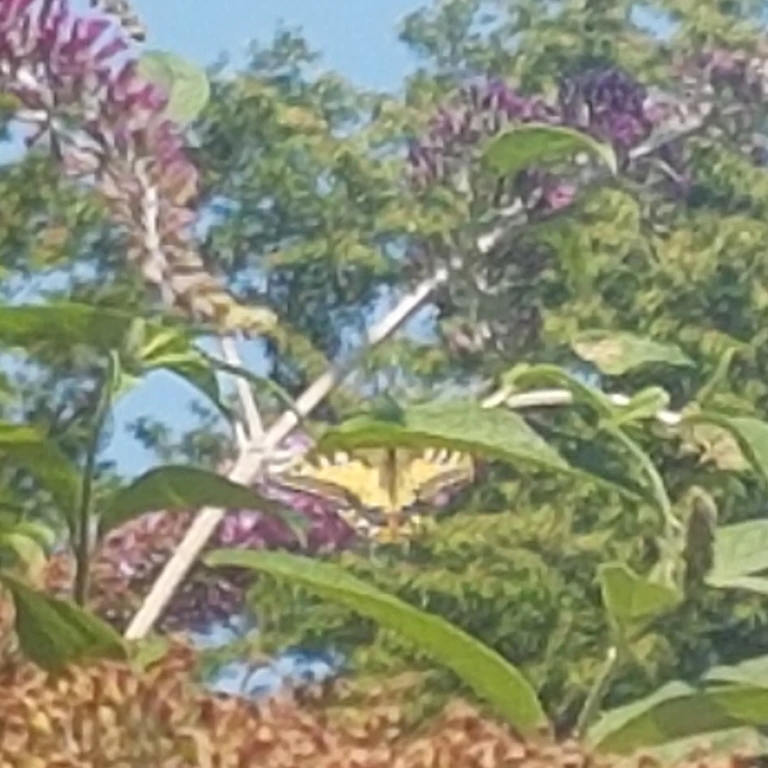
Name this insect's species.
Papilio machaon
